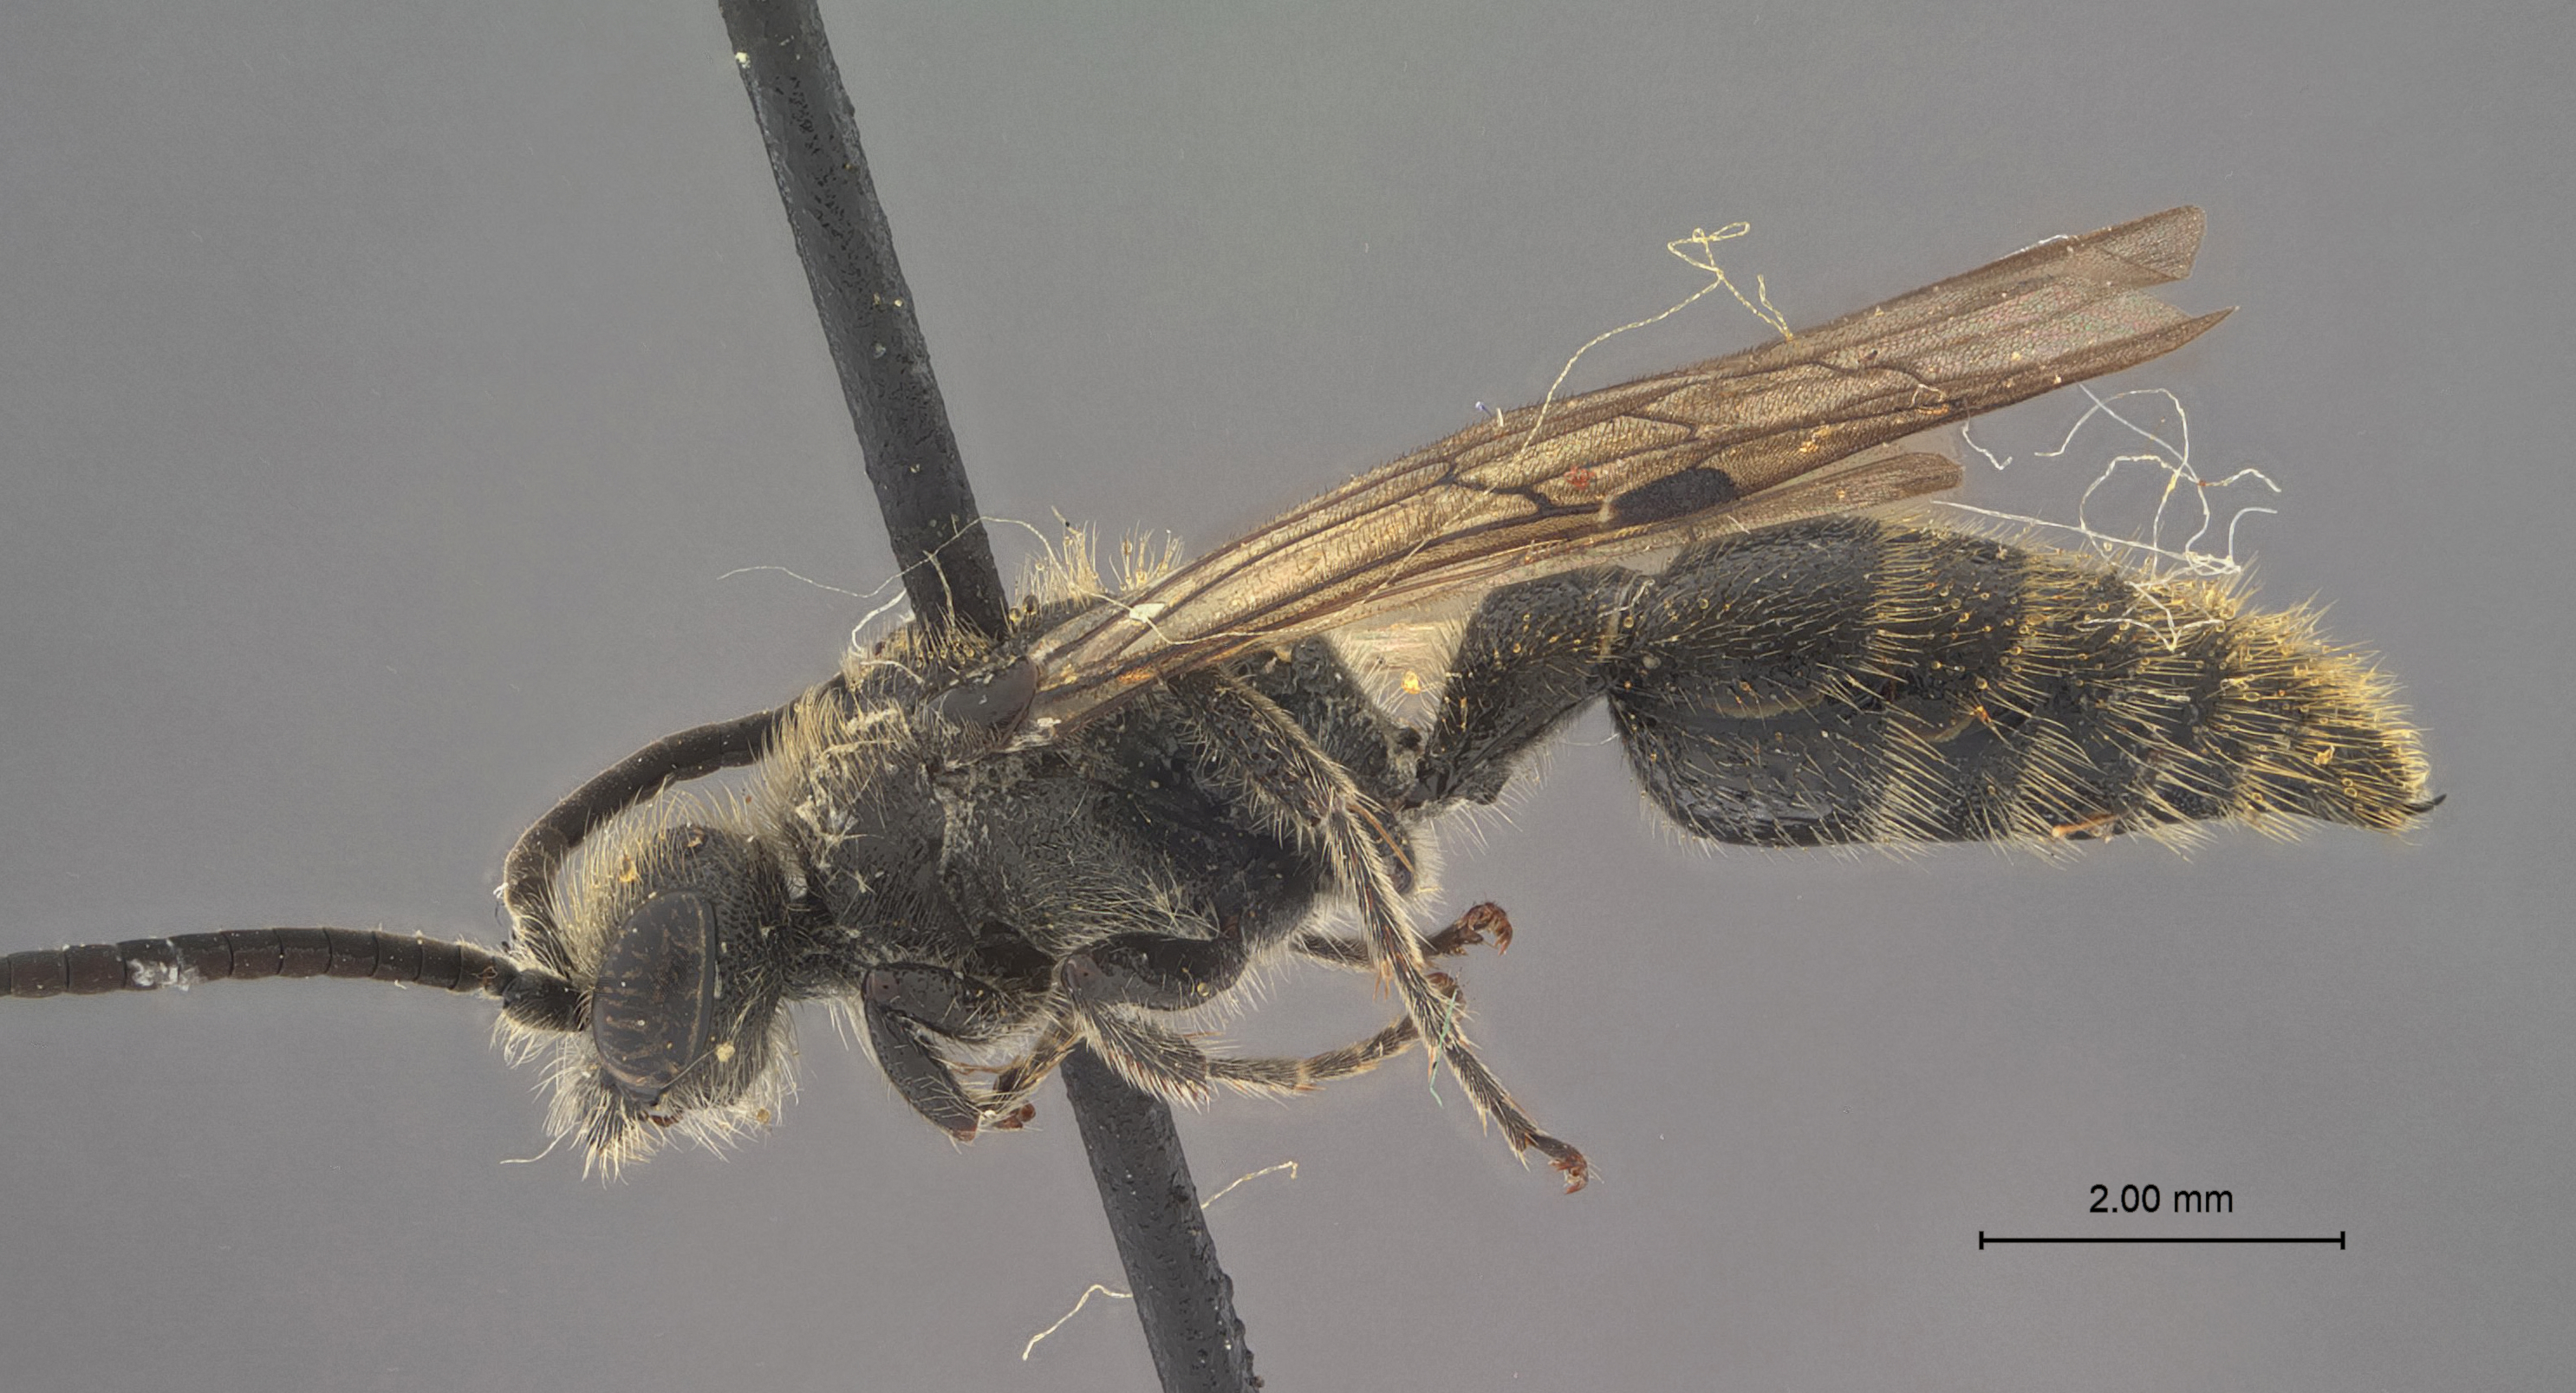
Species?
Krombeinia oaxacae
